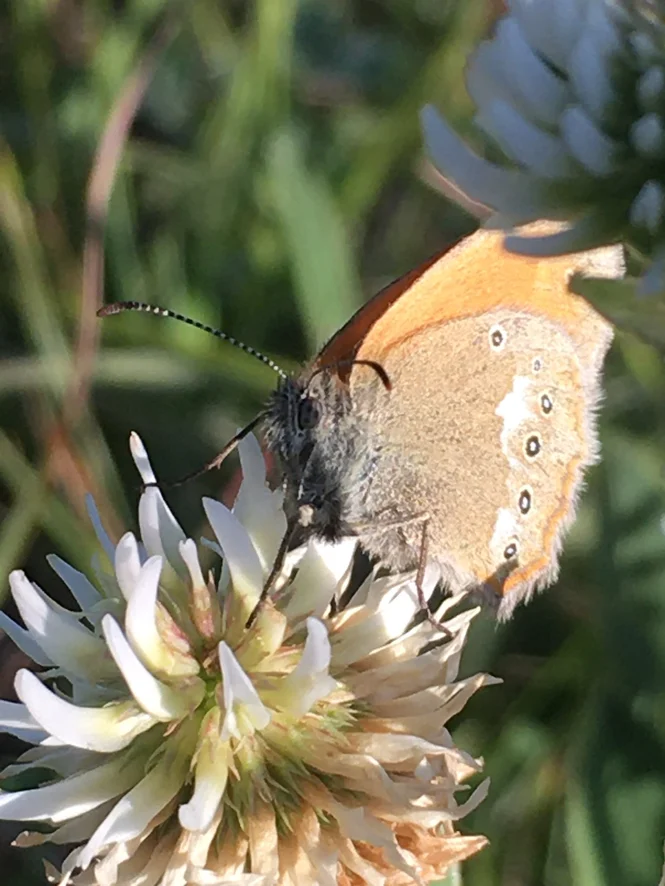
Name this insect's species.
Coenonympha glycerion (also Coenonympha iphis)
